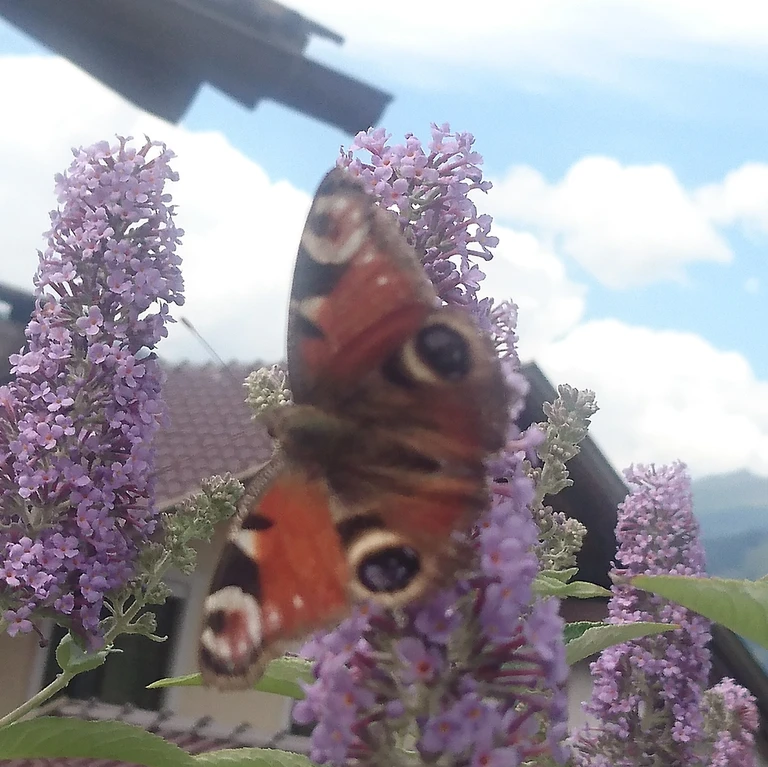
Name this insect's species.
Aglais io
